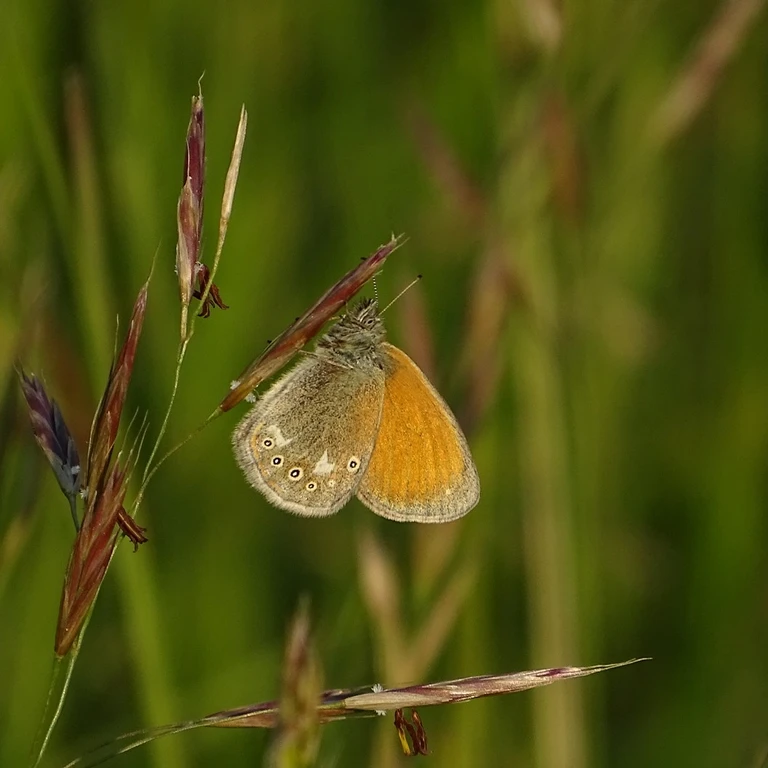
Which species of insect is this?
Coenonympha glycerion (also Coenonympha iphis)
